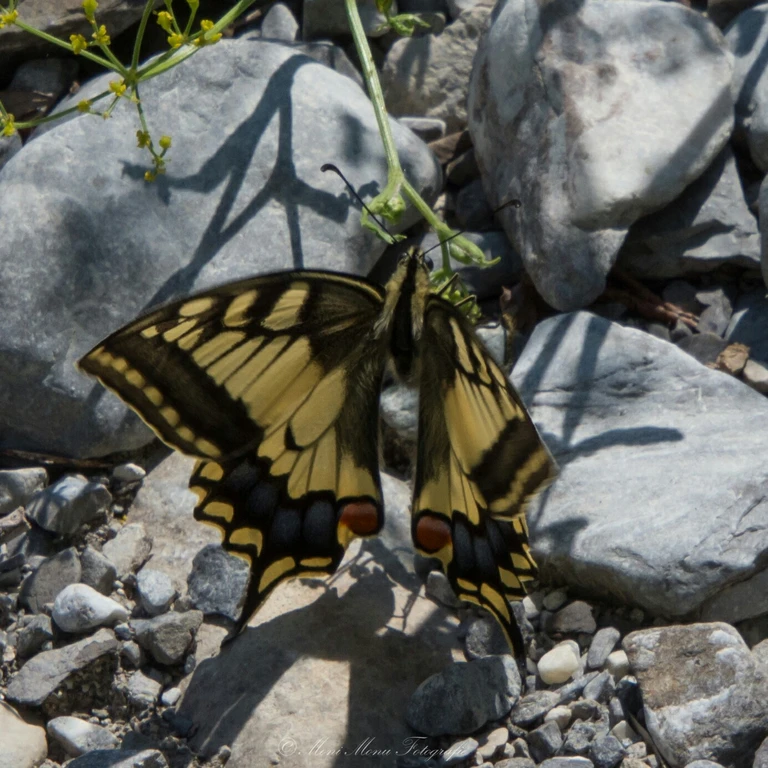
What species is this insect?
Papilio machaon
